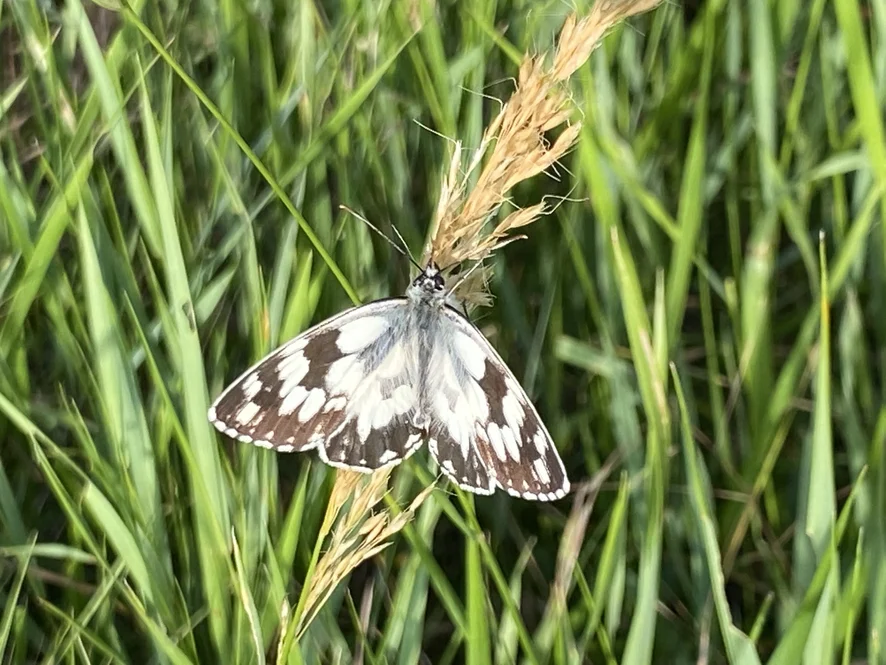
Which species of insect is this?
Melanargia galathea
